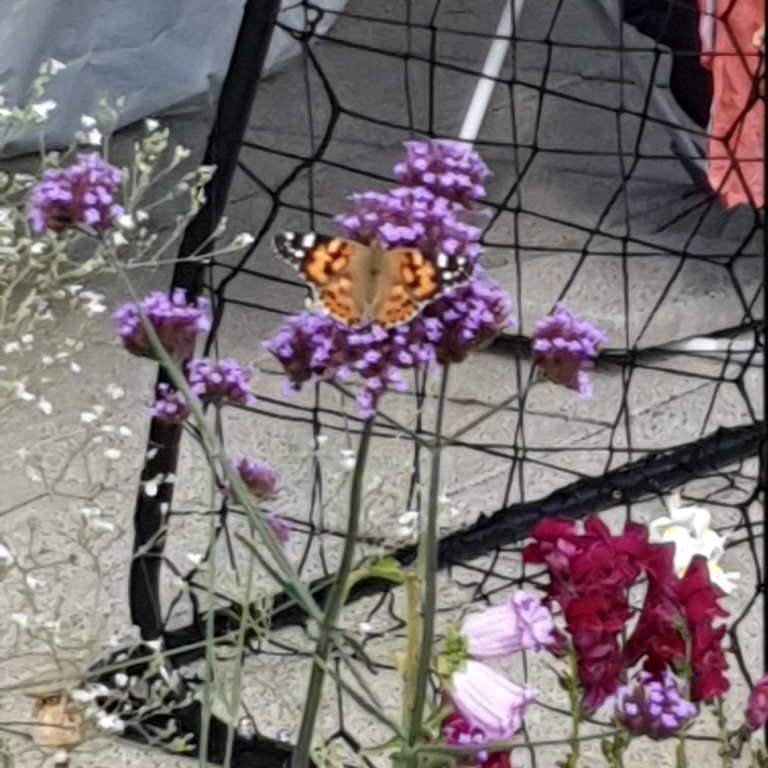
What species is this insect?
Vanessa cardui
